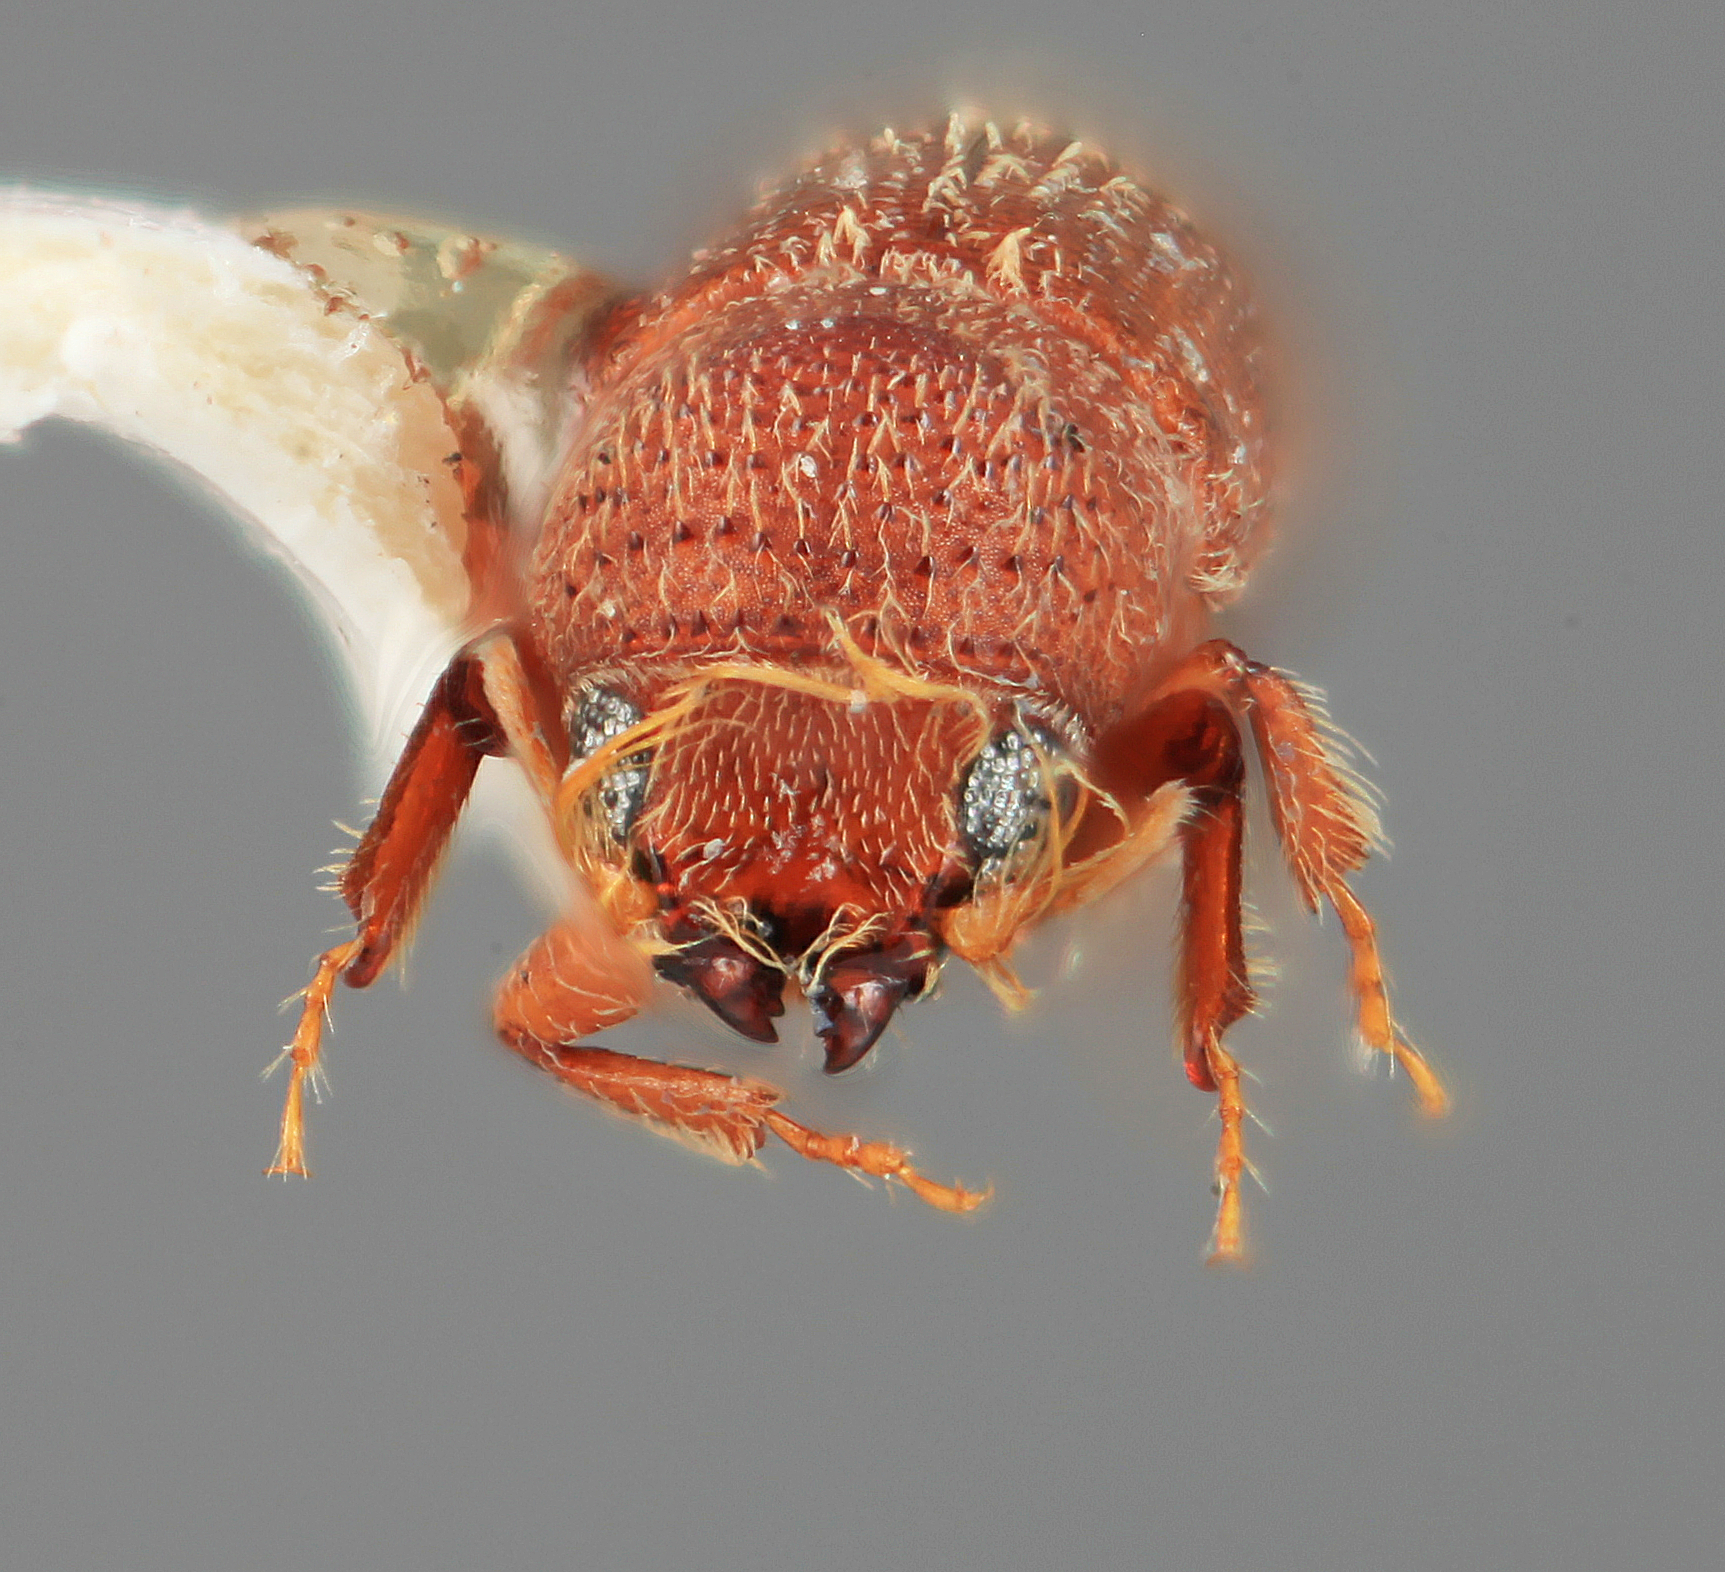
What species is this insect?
Micracis costaricensis
